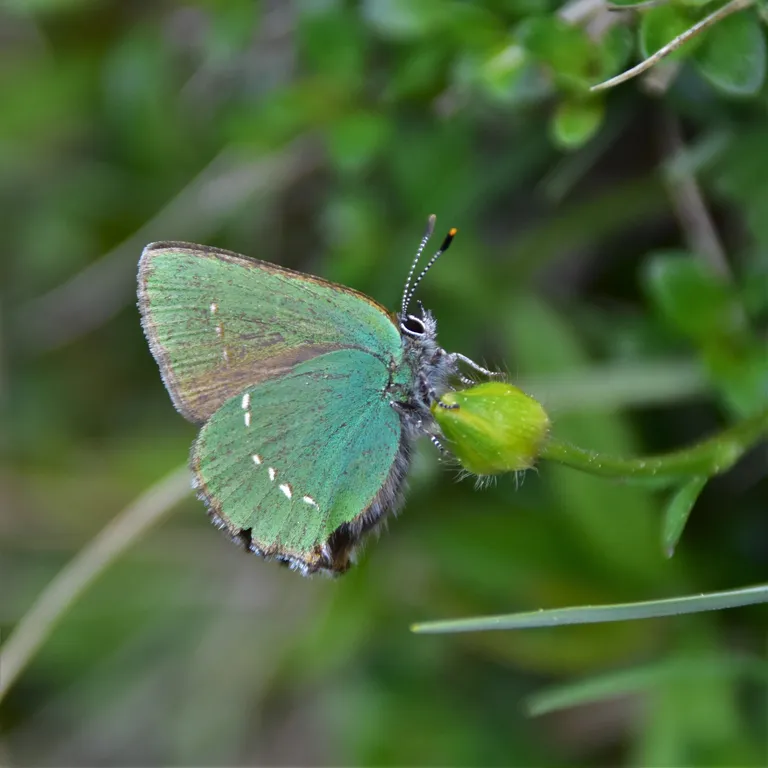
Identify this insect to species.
Callophrys rubi
